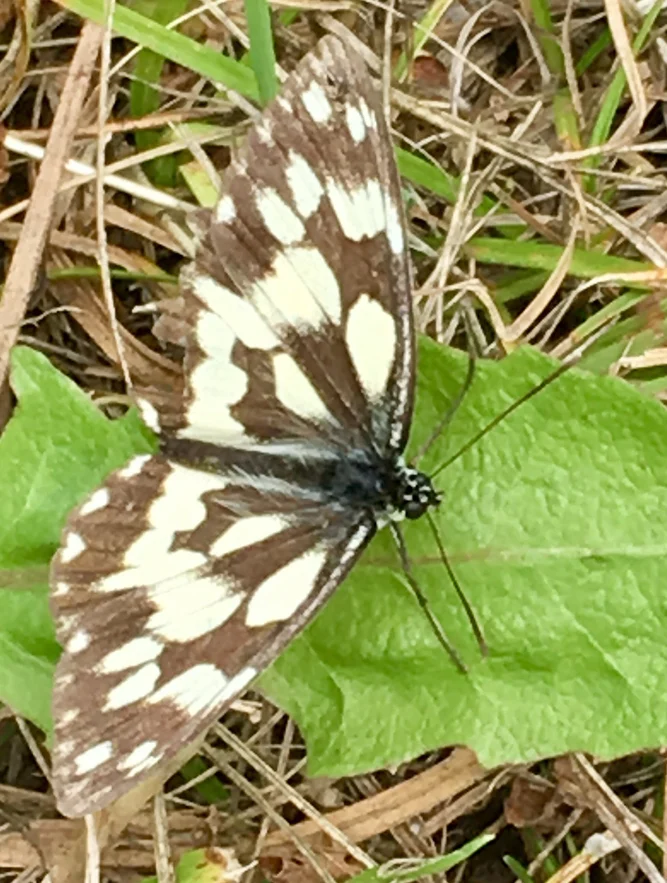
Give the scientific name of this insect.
Melanargia galathea
